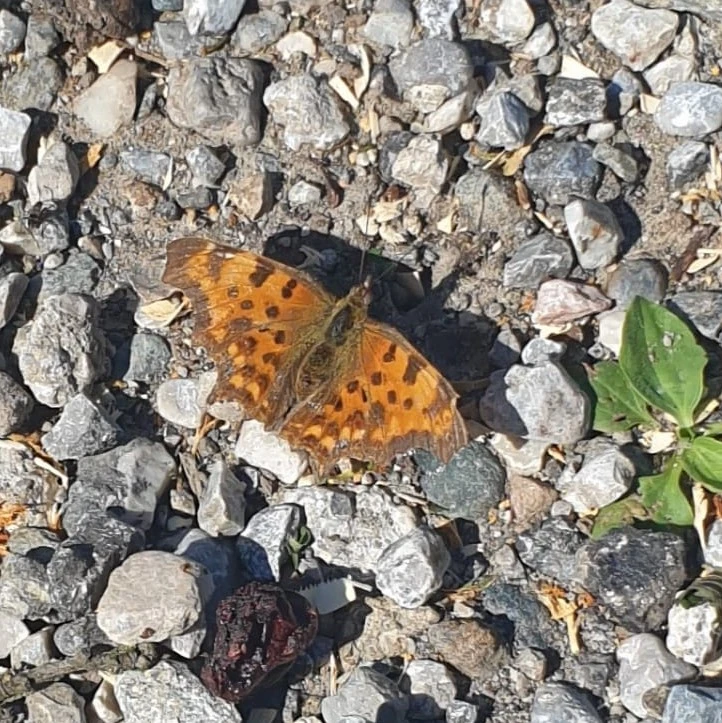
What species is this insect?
Polygonia c-album
